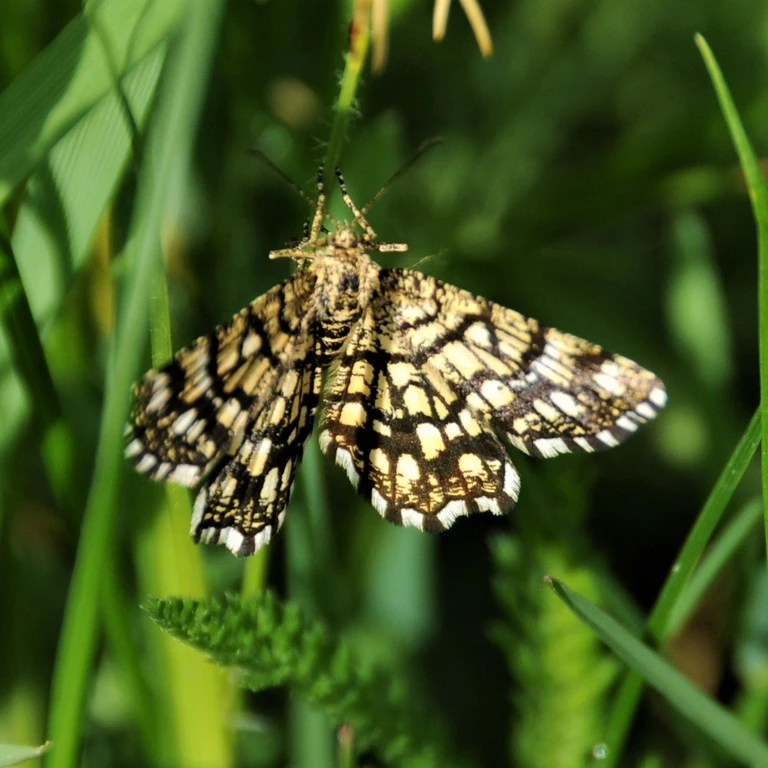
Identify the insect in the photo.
Chiasmia clathrata
